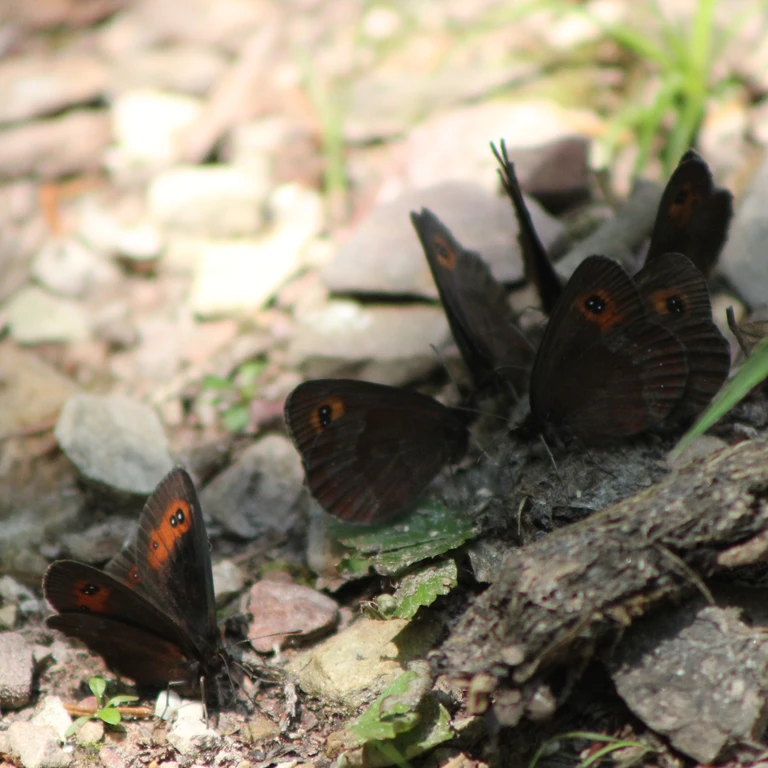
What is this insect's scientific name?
Erebia aethiops
